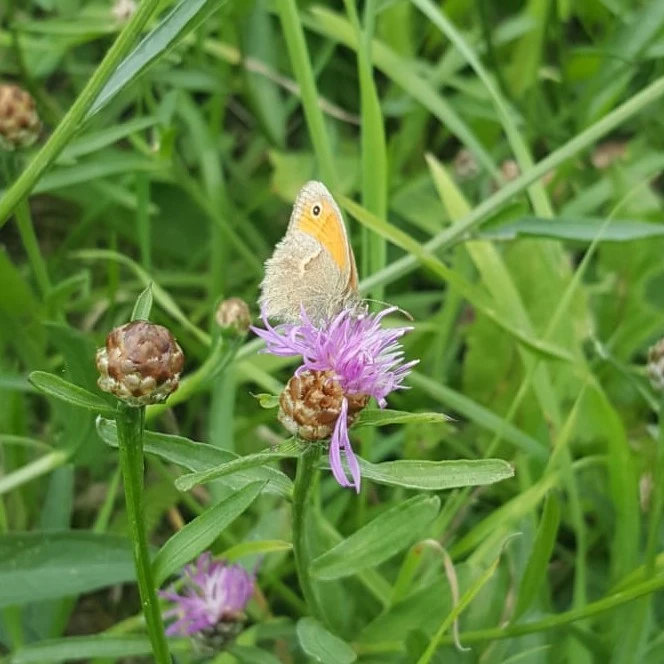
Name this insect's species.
Coenonympha pamphilus
